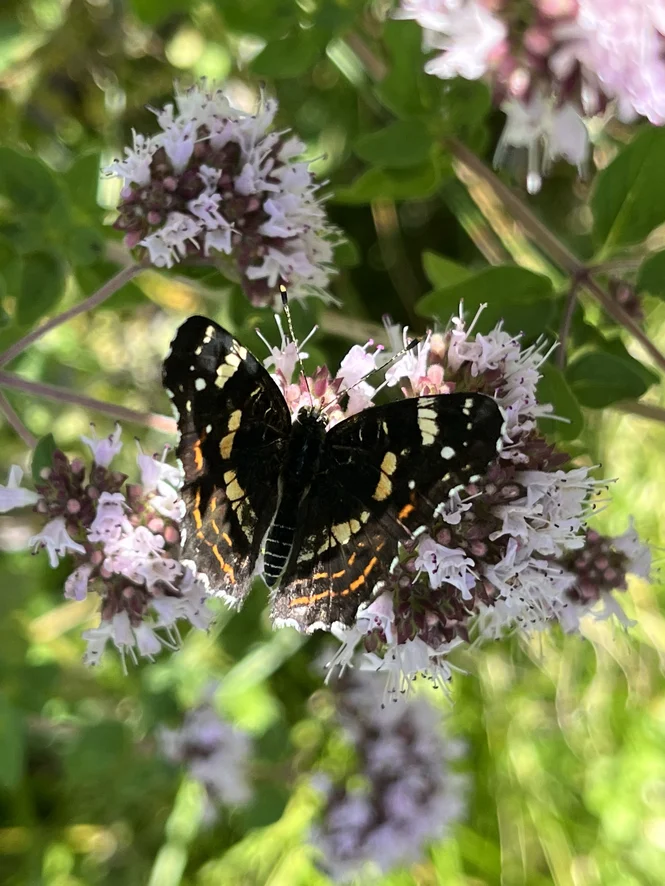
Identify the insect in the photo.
Araschnia levana
